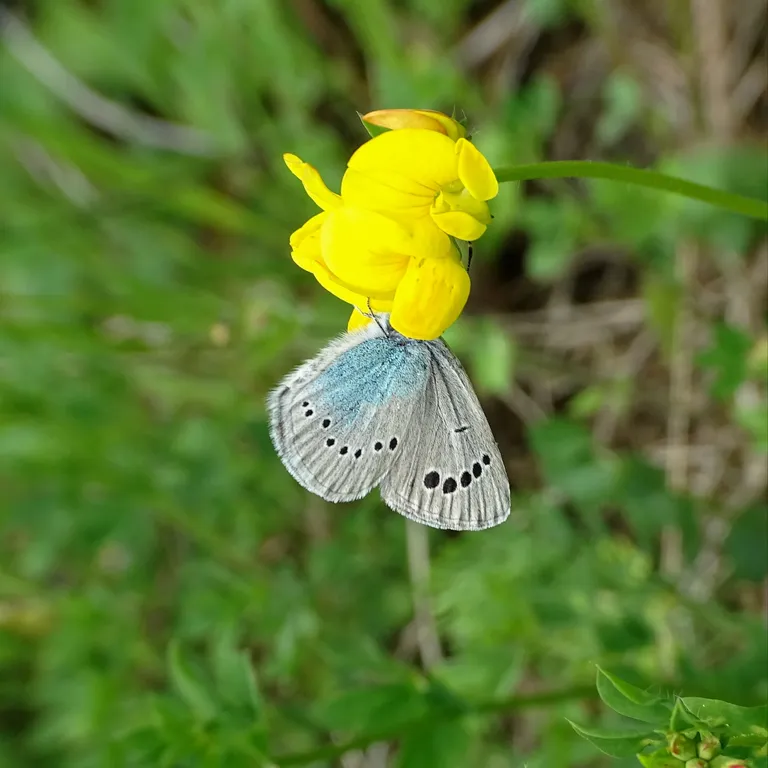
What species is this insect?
Glaucopsyche alexis
